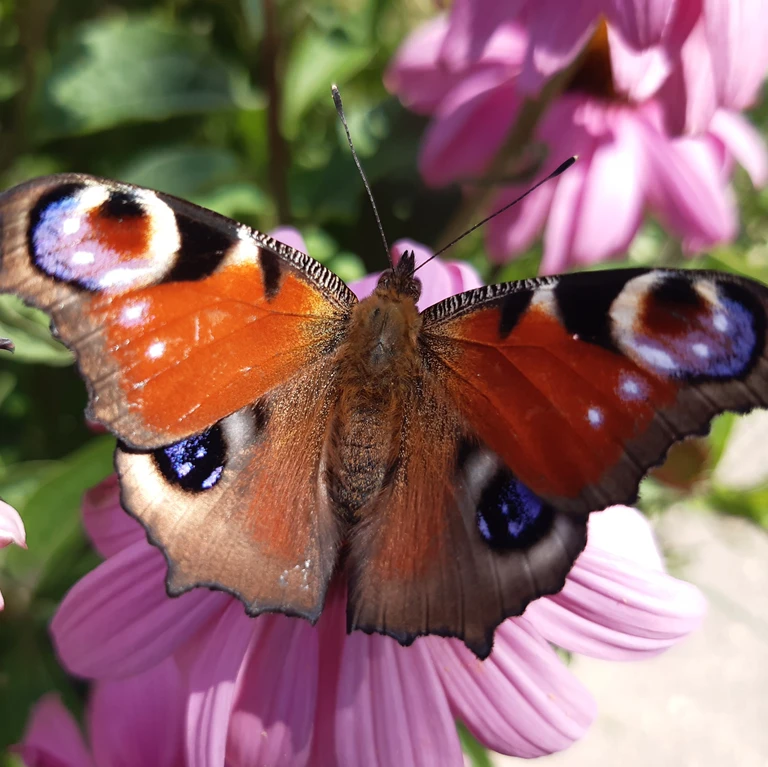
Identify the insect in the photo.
Aglais io
